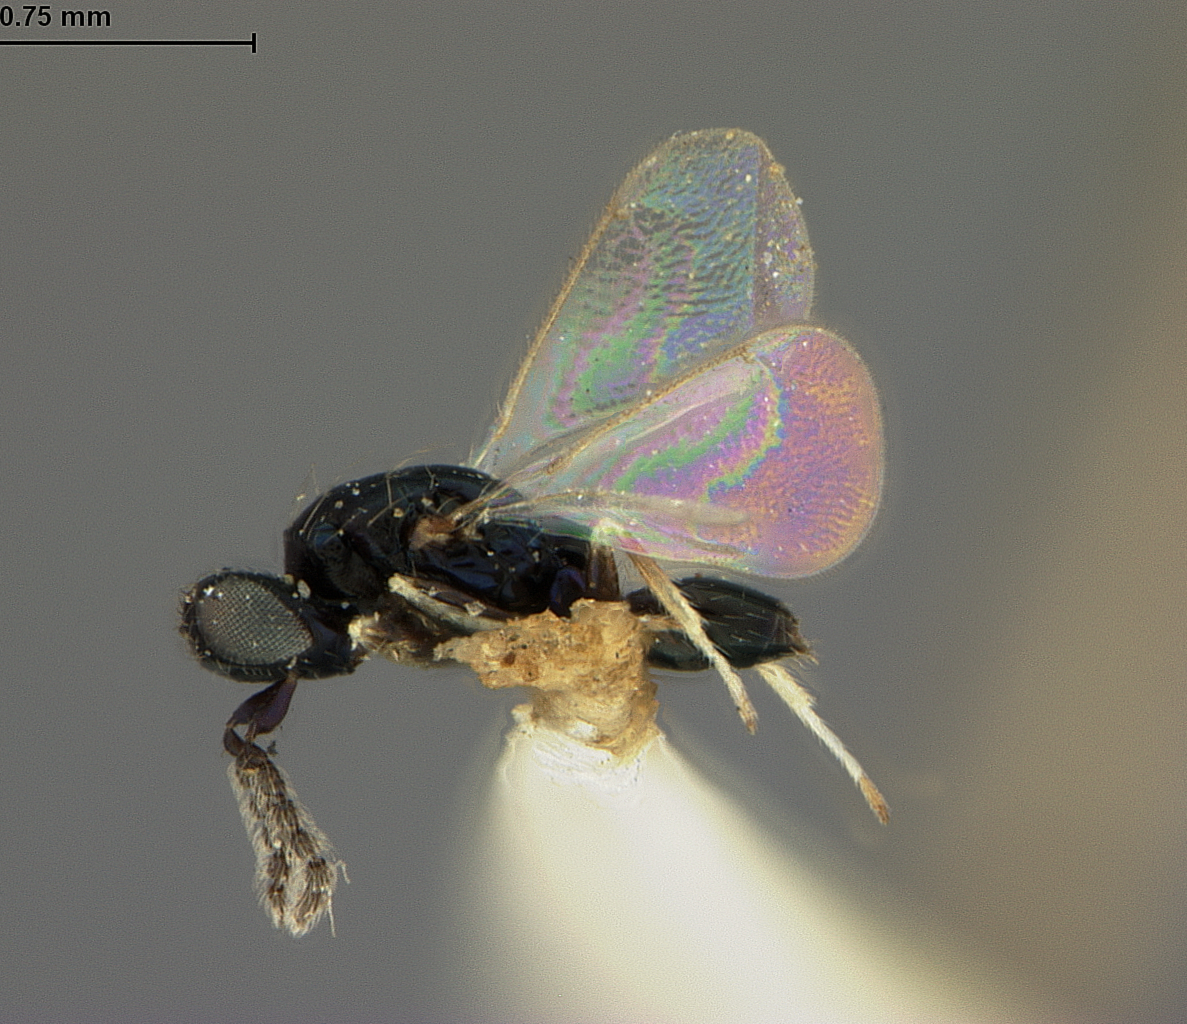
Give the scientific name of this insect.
Holcopelte microgaster
